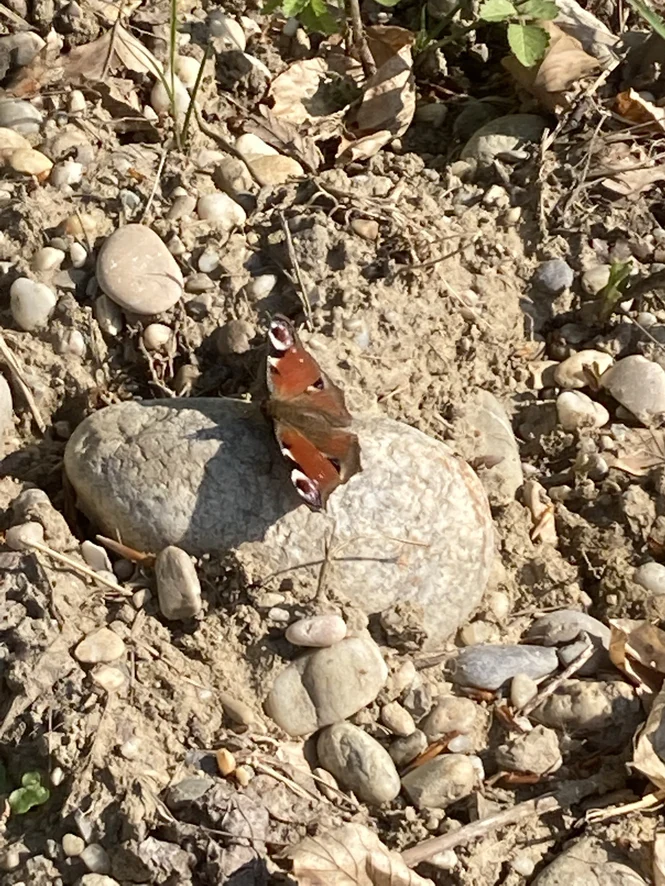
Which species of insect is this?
Aglais io
